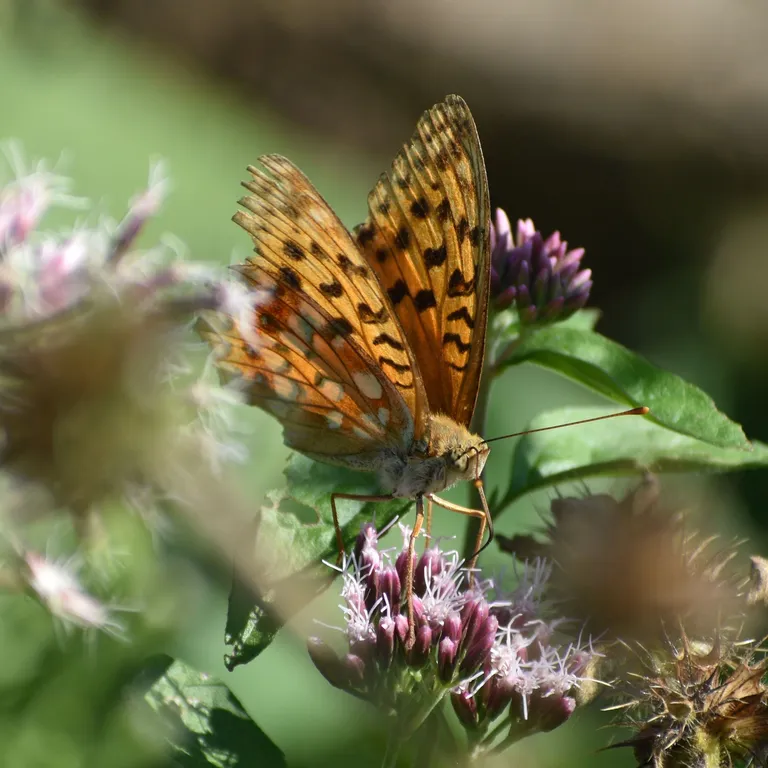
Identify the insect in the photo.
Fabriciana adippe
